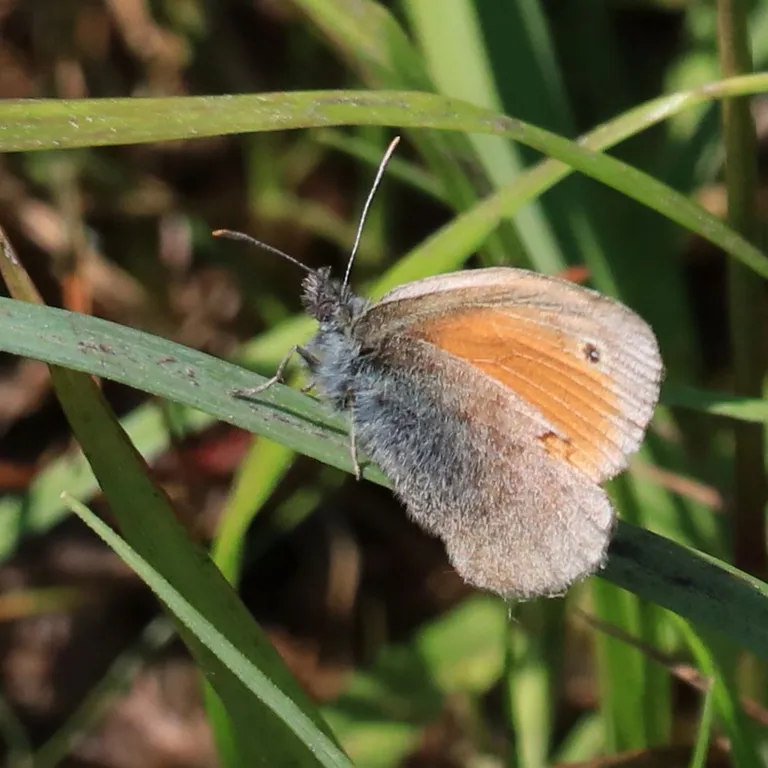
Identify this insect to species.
Coenonympha pamphilus
